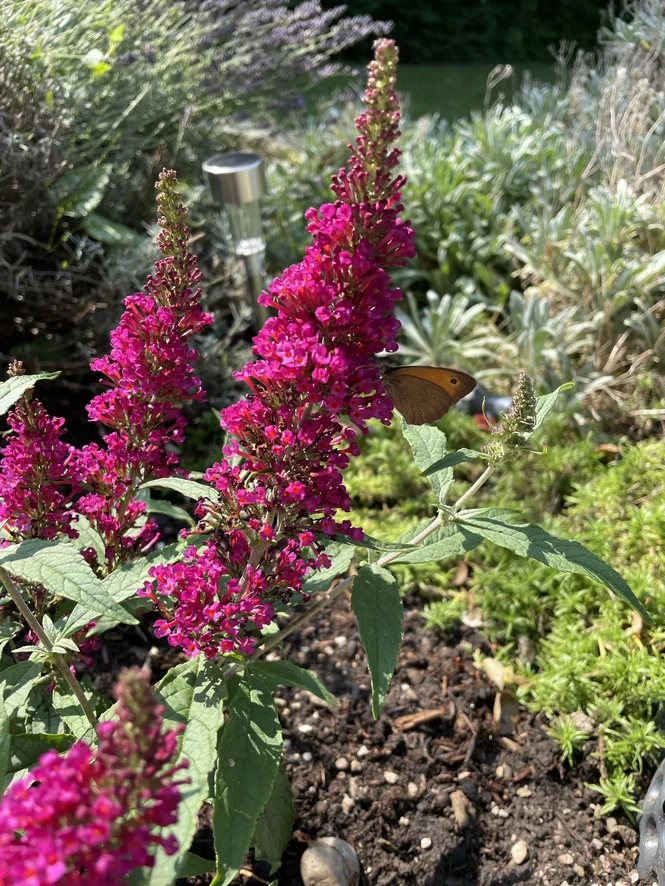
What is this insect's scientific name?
Maniola jurtina
